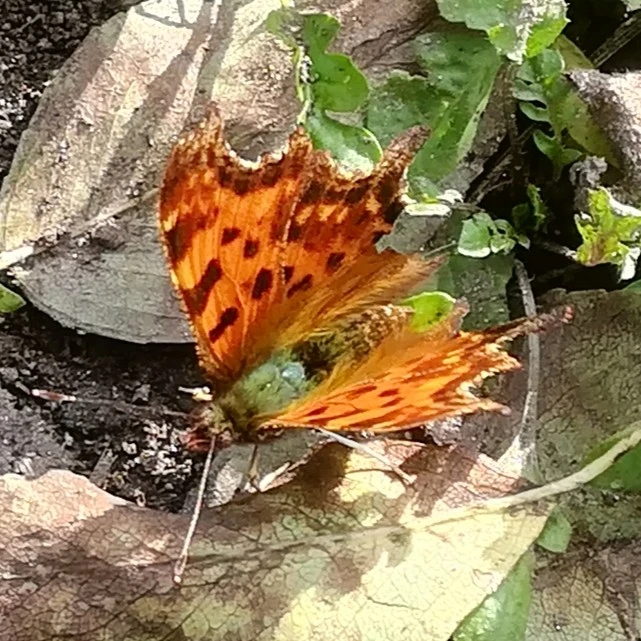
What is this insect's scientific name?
Polygonia c-album
